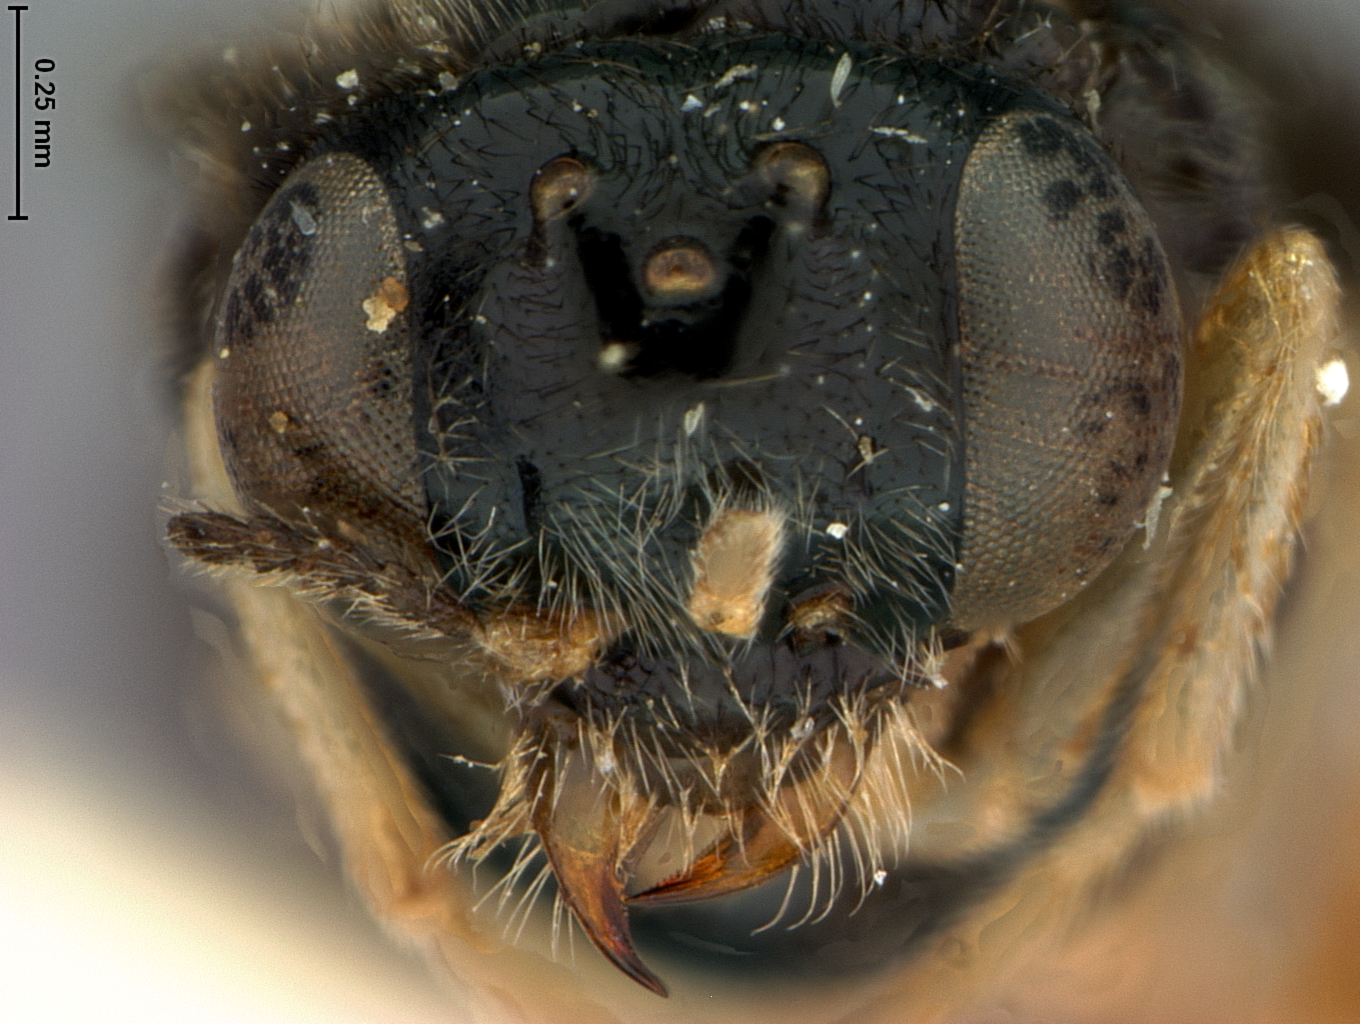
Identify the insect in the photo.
Acordulecera knabi
